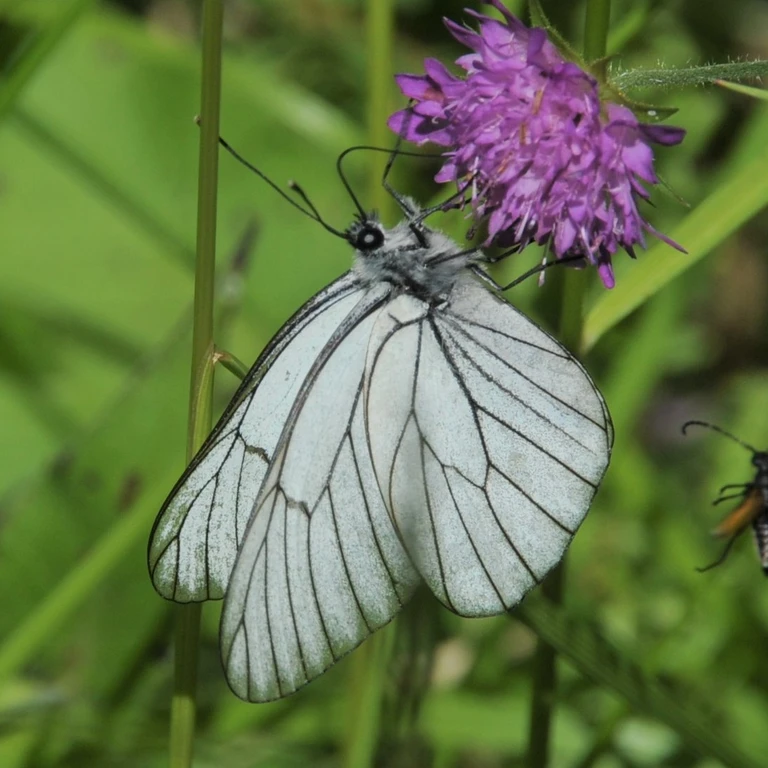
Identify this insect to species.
Aporia crataegi
